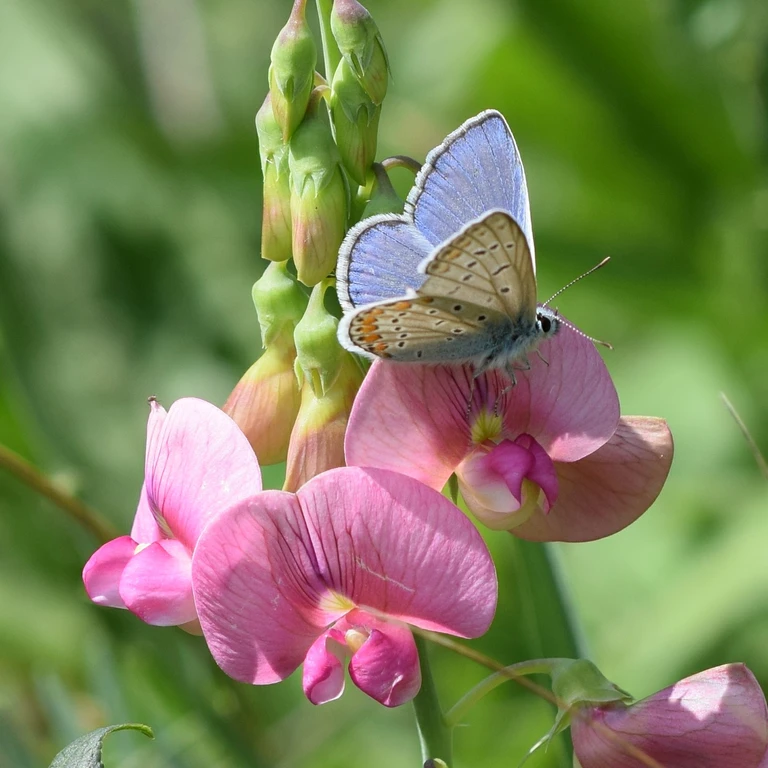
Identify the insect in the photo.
Polyommatus icarus
